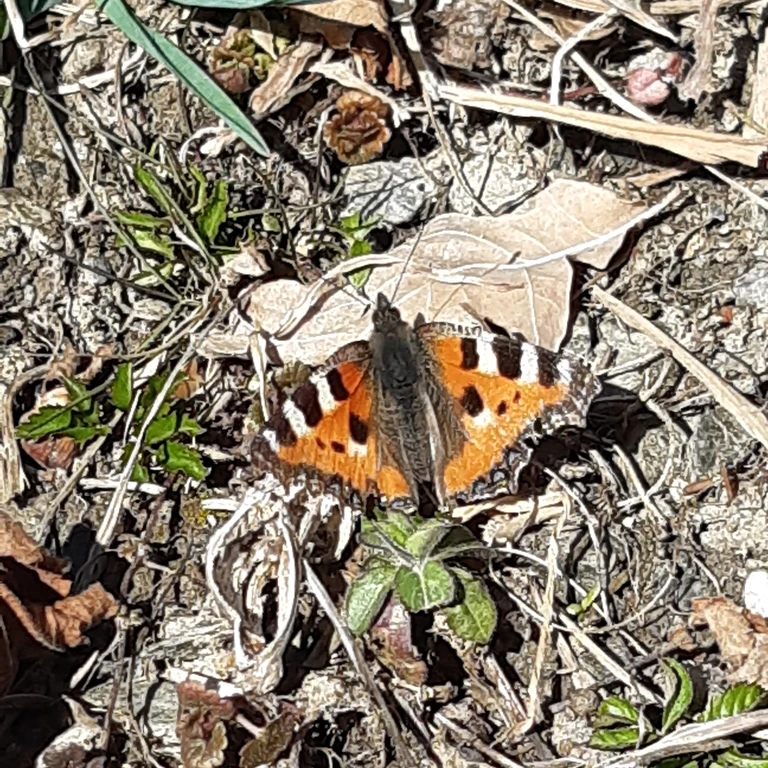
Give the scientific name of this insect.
Aglais urticae
